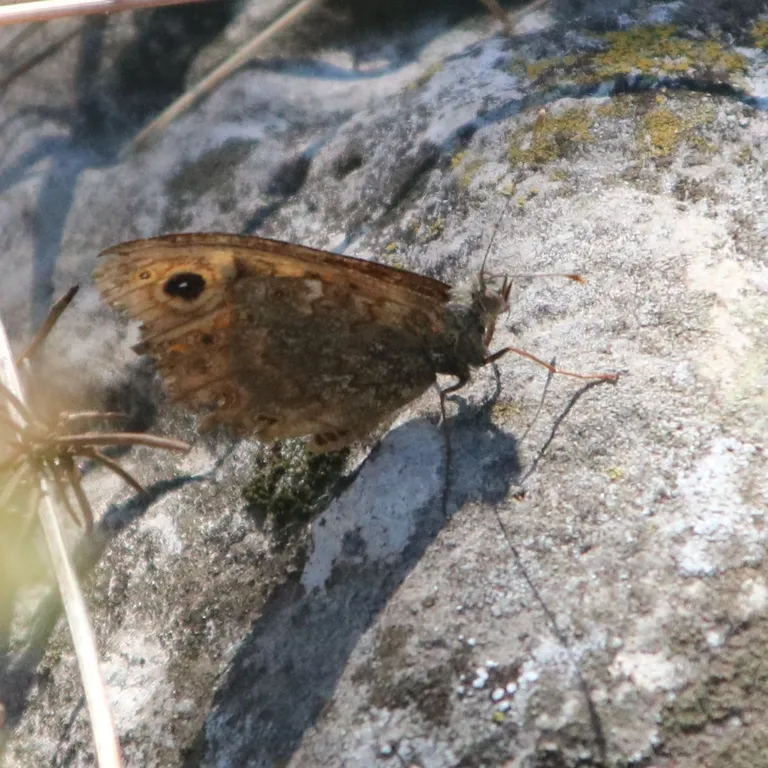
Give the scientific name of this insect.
Lasiommata megera (also Pararge megera)
